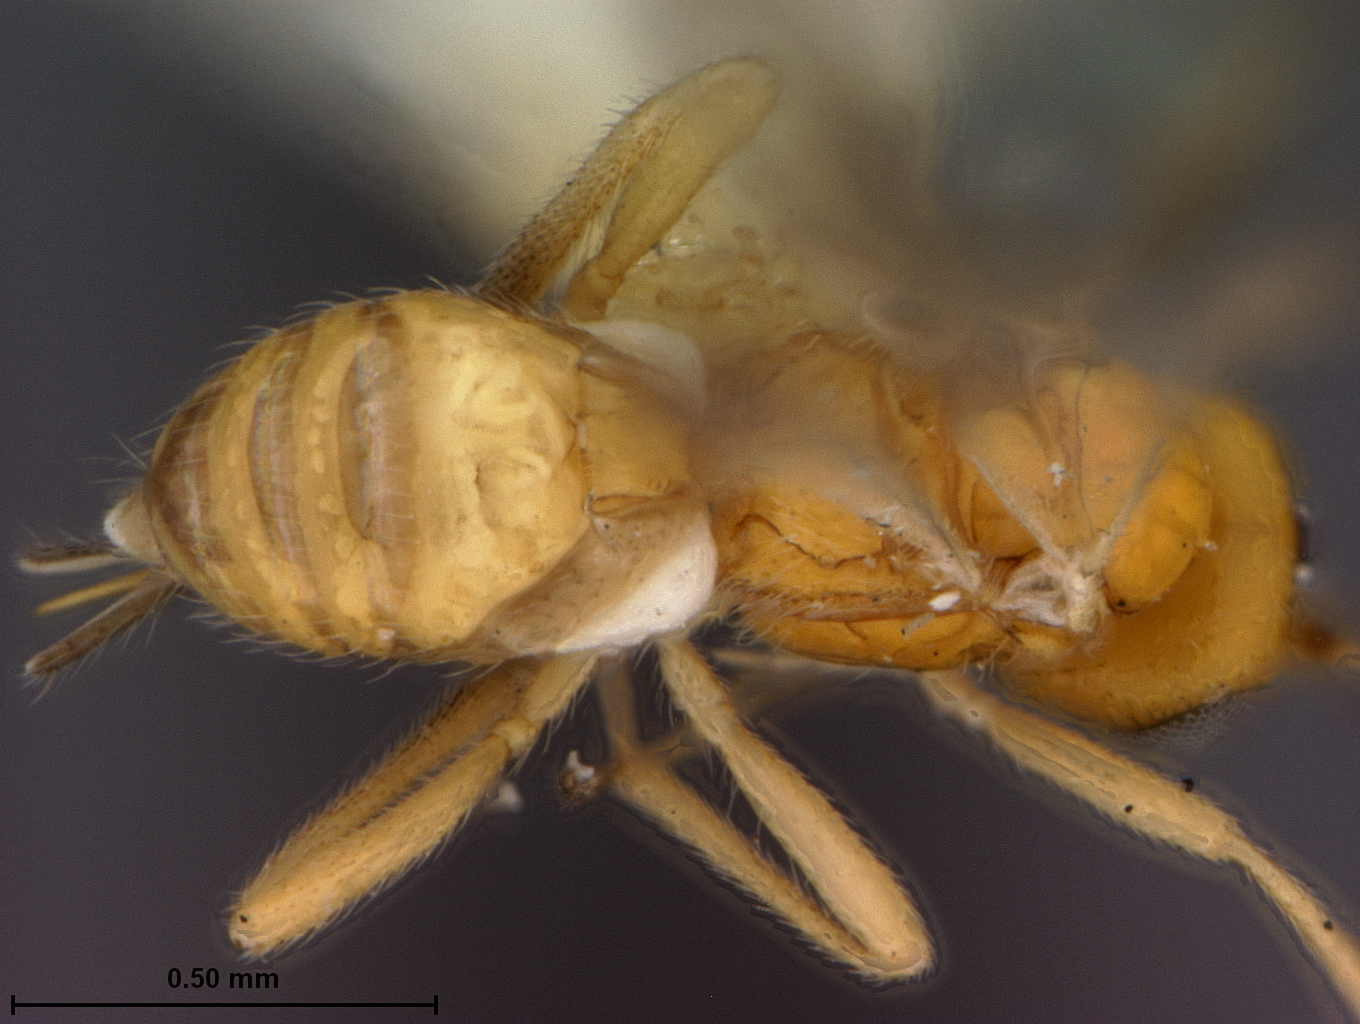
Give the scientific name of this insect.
Opius dizygomyzae
